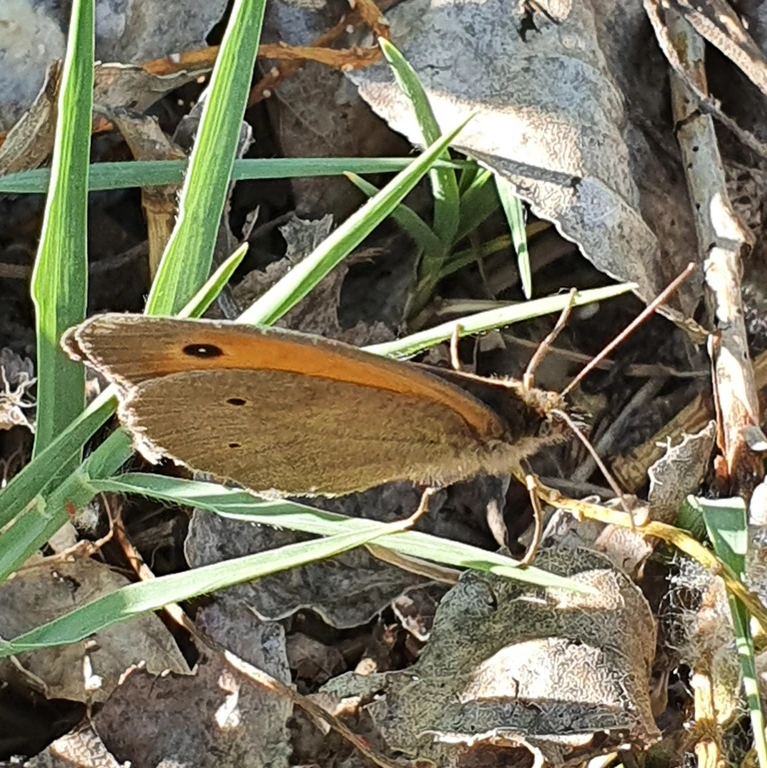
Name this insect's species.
Maniola jurtina
